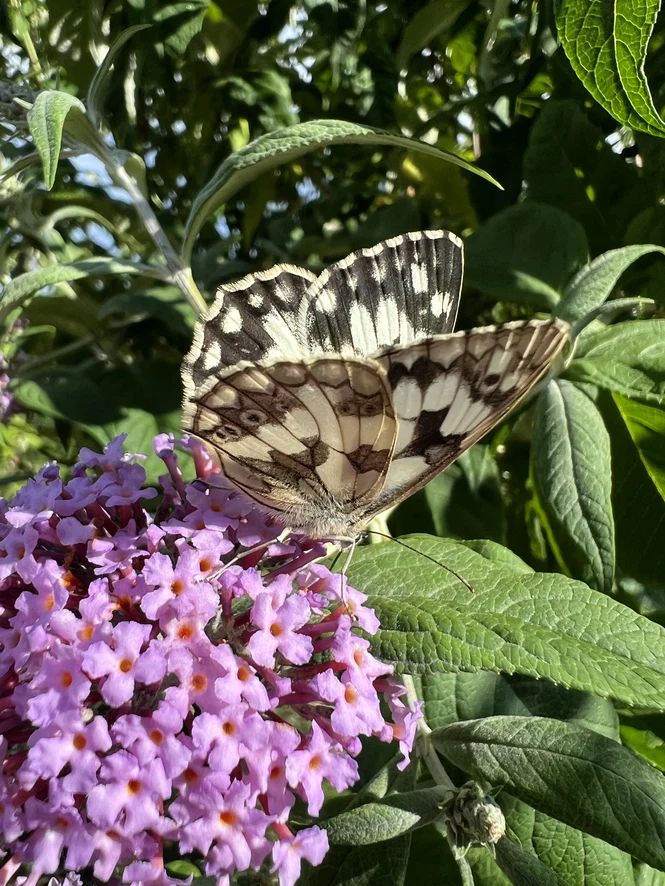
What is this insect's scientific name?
Melanargia galathea
